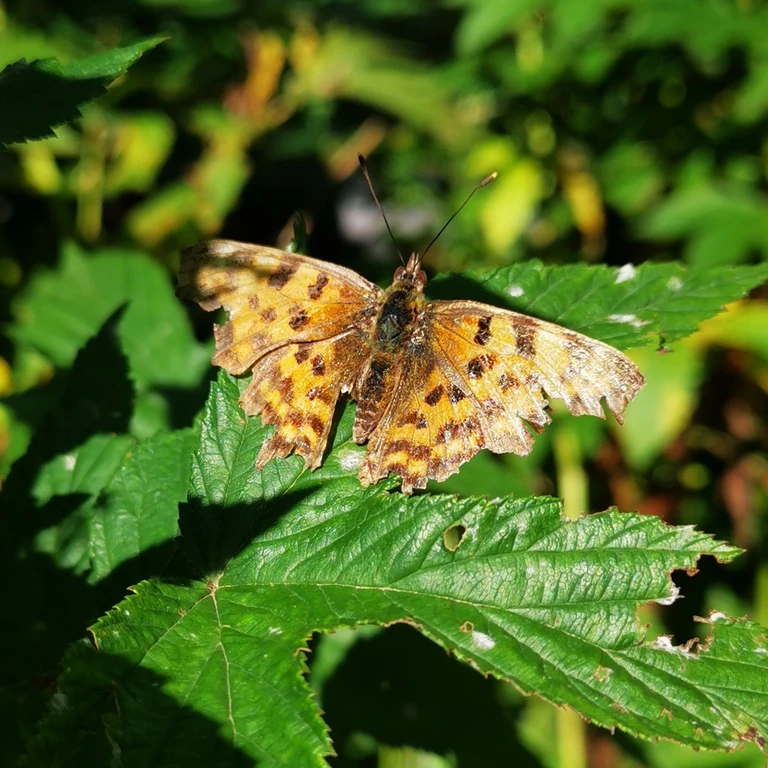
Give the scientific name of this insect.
Polygonia c-album
